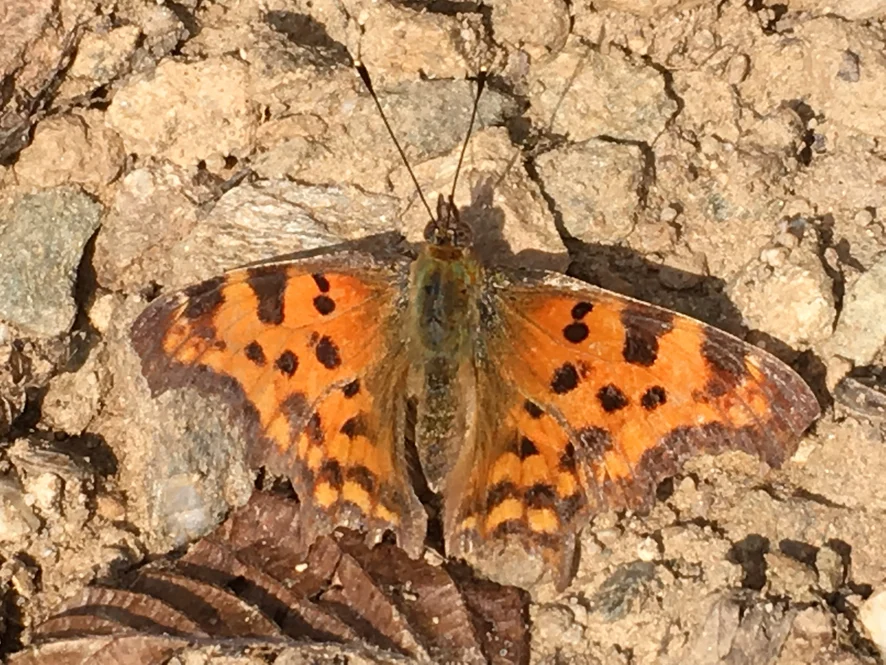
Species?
Polygonia c-album
